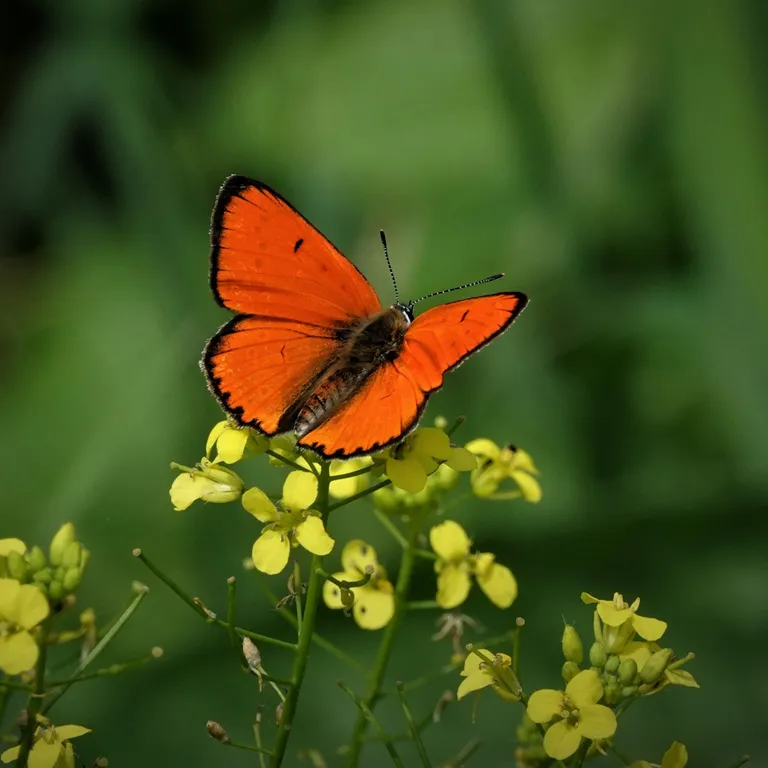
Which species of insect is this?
Lycaena dispar
